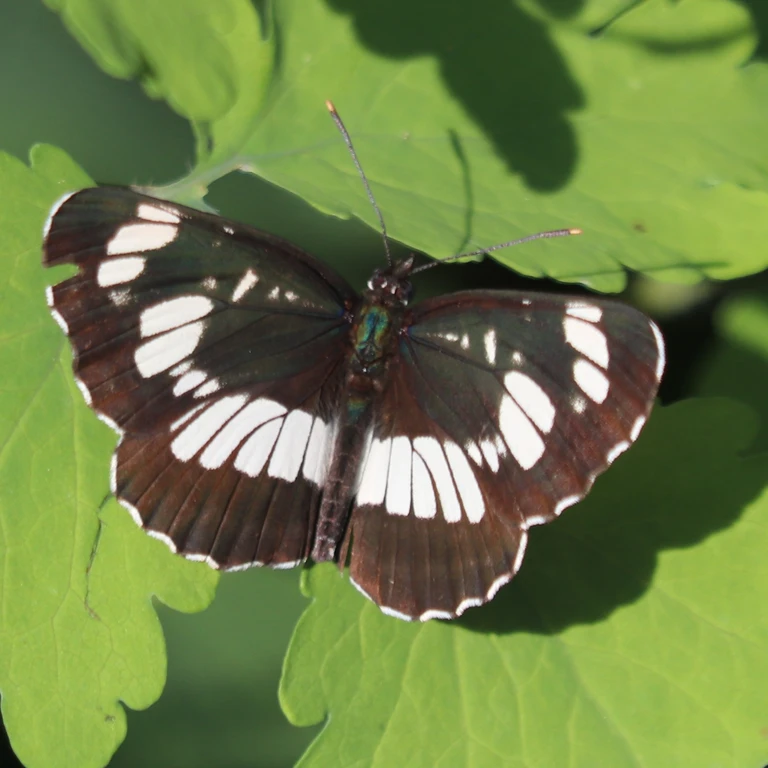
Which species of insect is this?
Neptis rivularis
